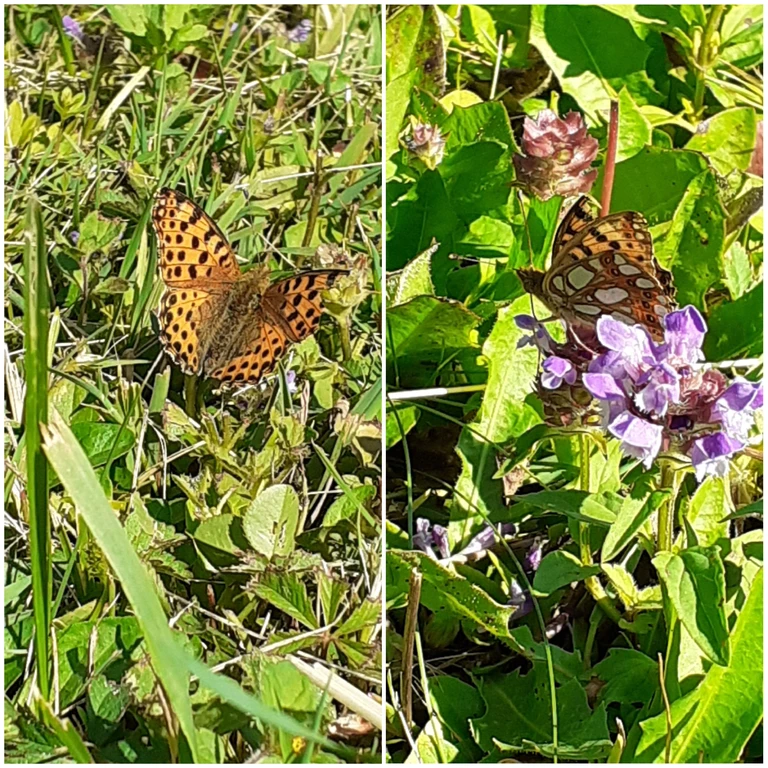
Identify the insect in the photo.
Issoria lathonia
